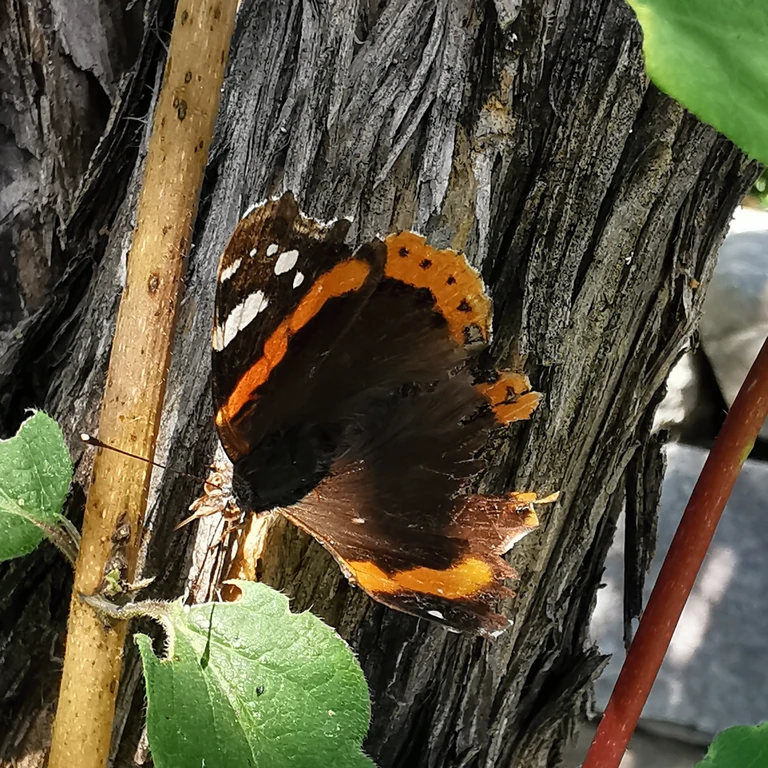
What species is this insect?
Vanessa atalanta
